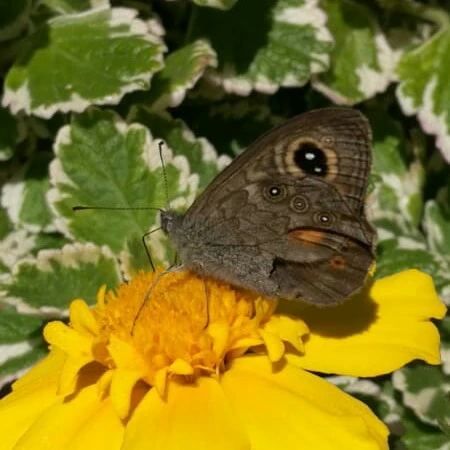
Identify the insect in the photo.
Lasiommata maera (also Pararge maera)
